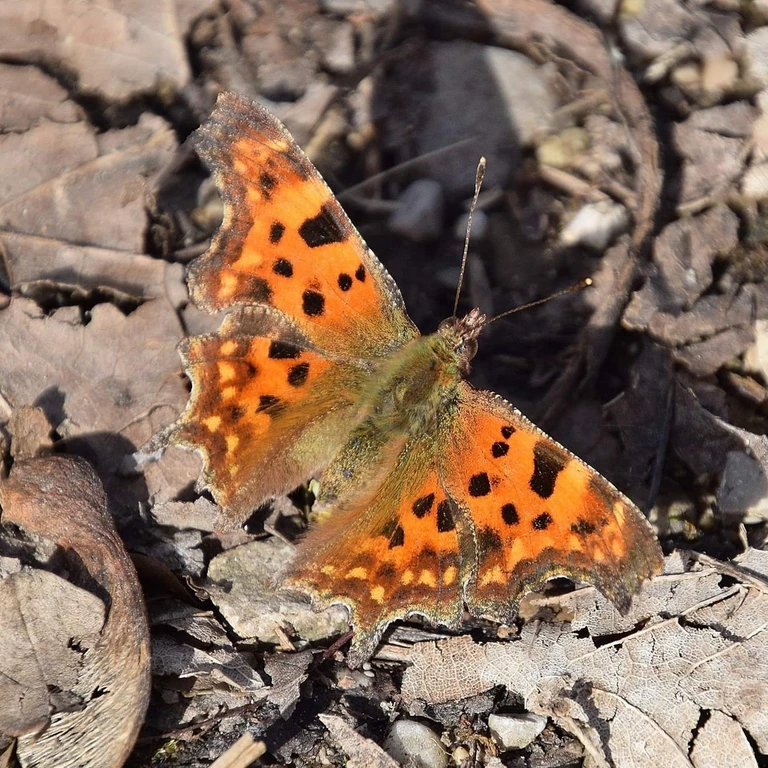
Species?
Polygonia c-album
